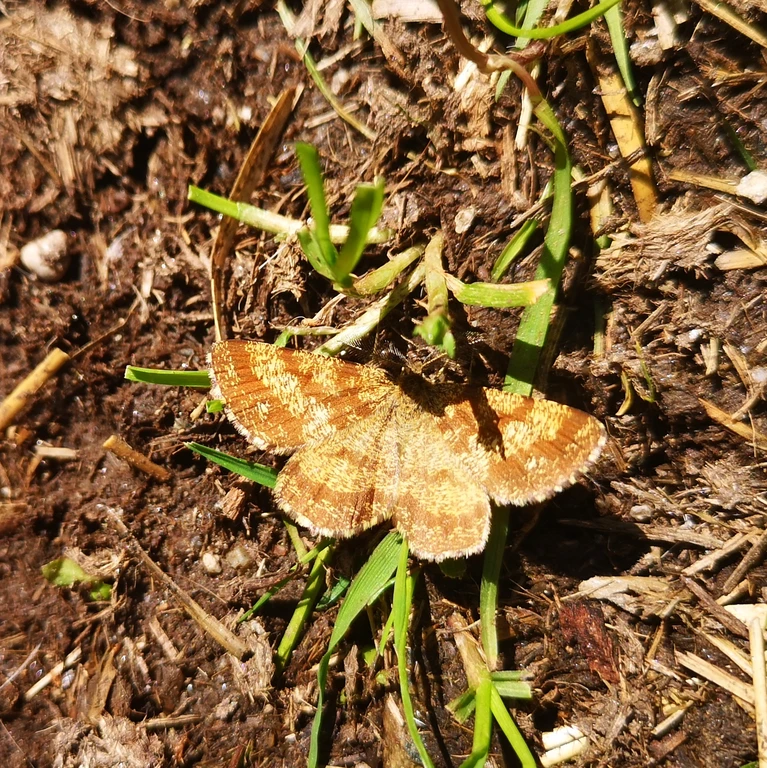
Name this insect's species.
Ematurga atomaria
